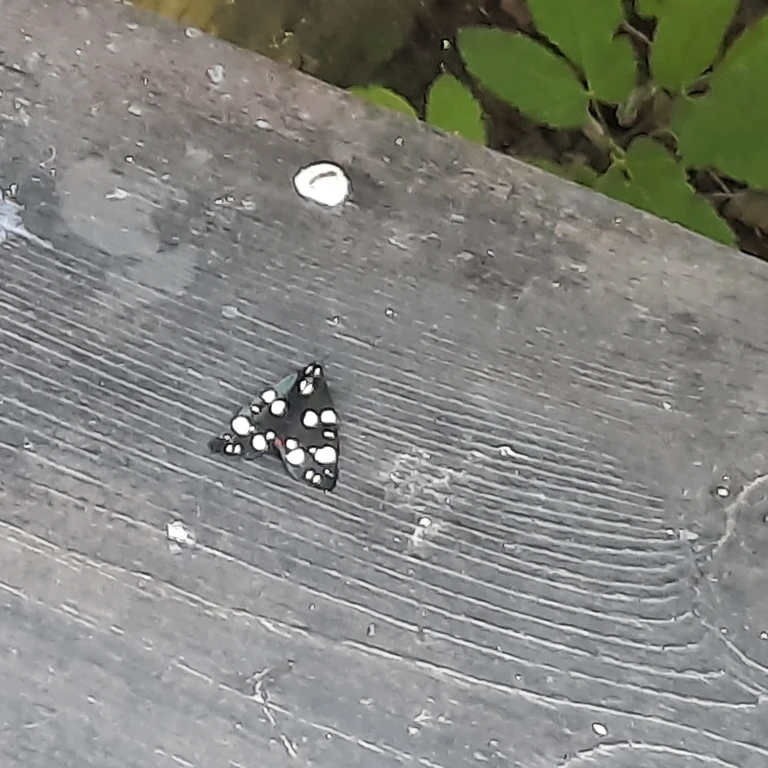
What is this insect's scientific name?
Callimorpha dominula
